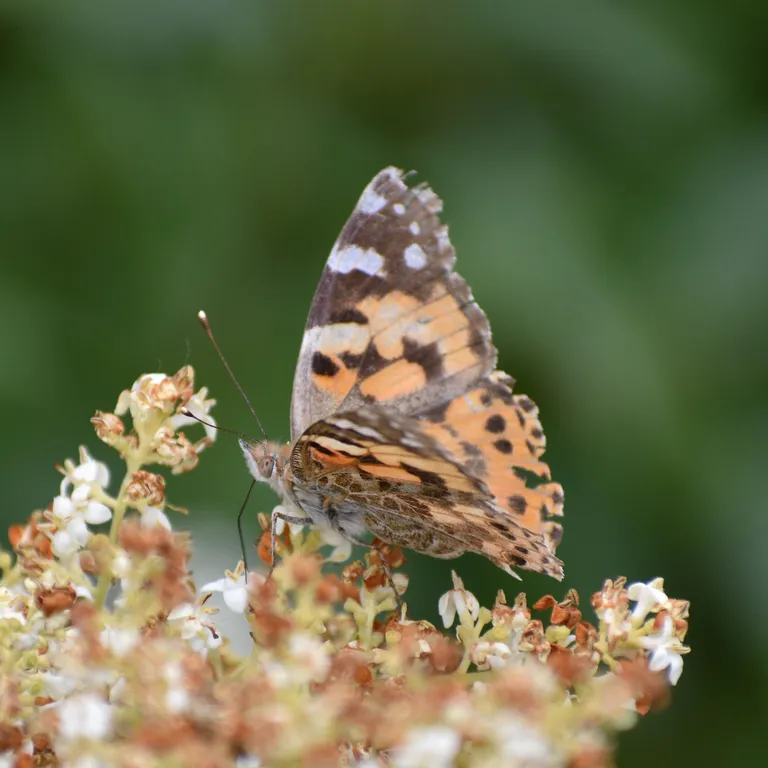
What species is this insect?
Vanessa cardui
